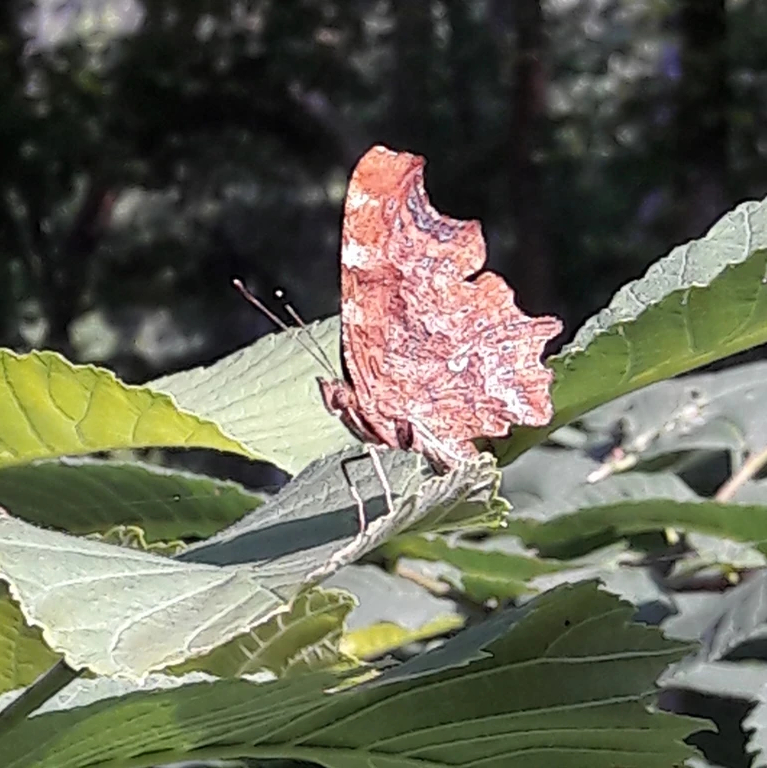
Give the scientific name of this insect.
Polygonia c-album
